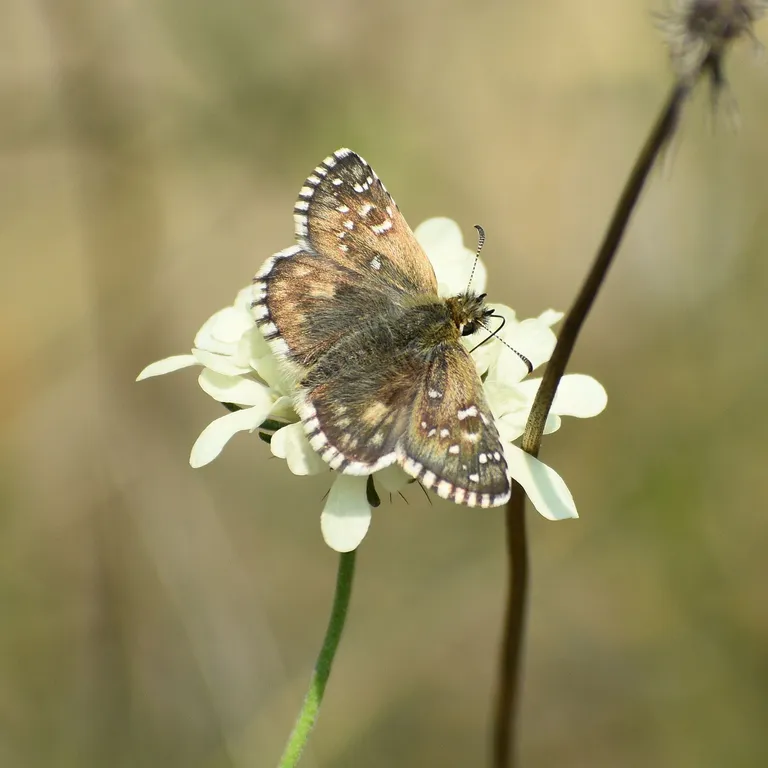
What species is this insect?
Pyrgus armoricanus
